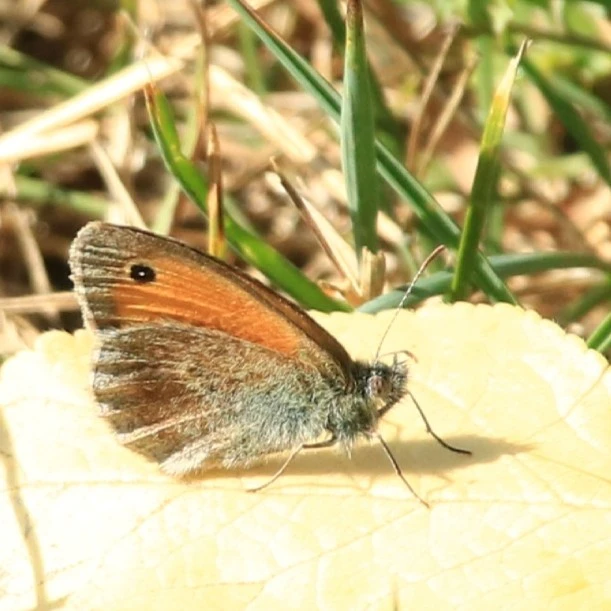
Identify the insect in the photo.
Coenonympha pamphilus
